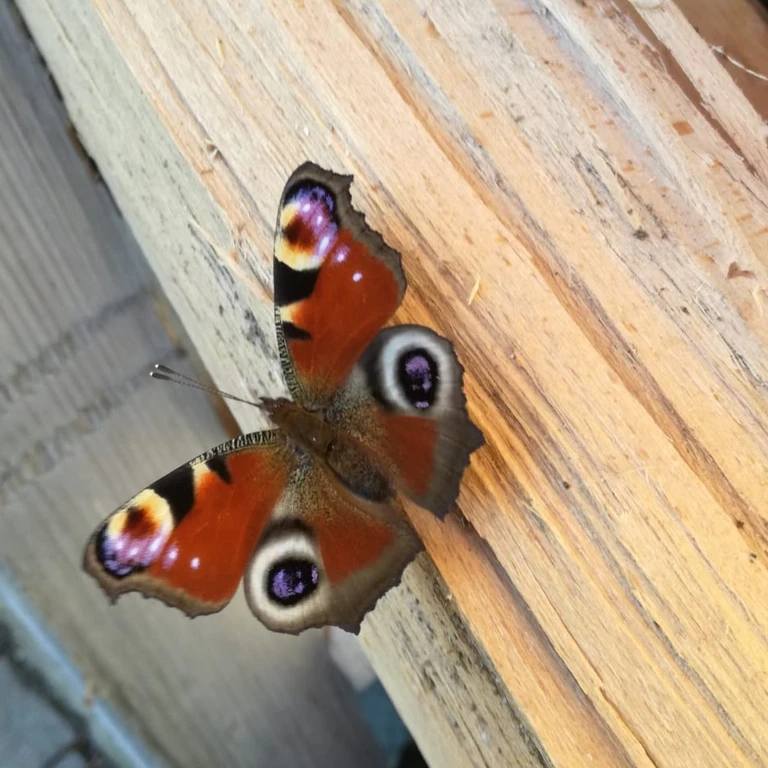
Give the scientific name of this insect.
Aglais io
